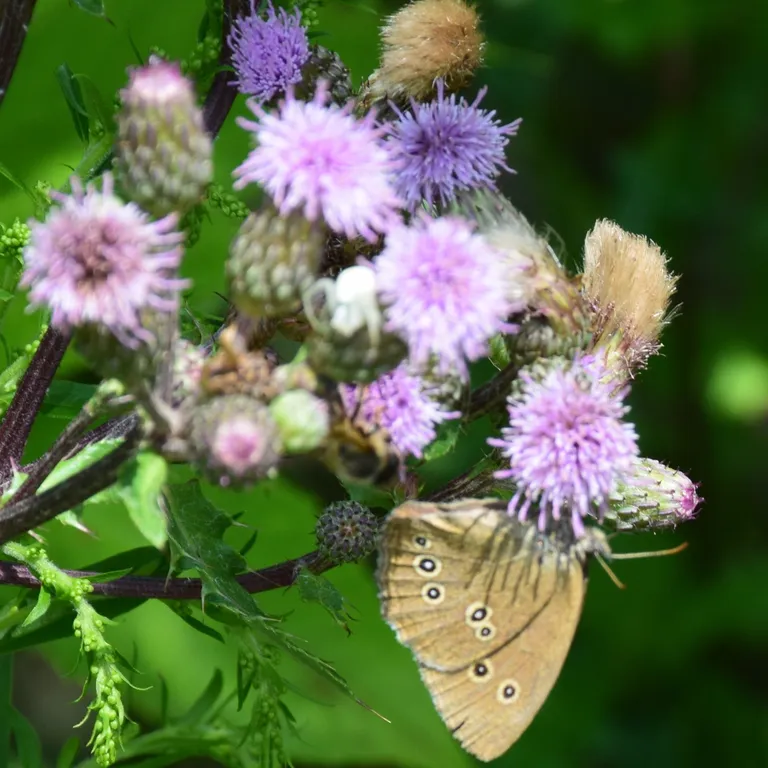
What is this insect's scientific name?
Aphantopus hyperantus
